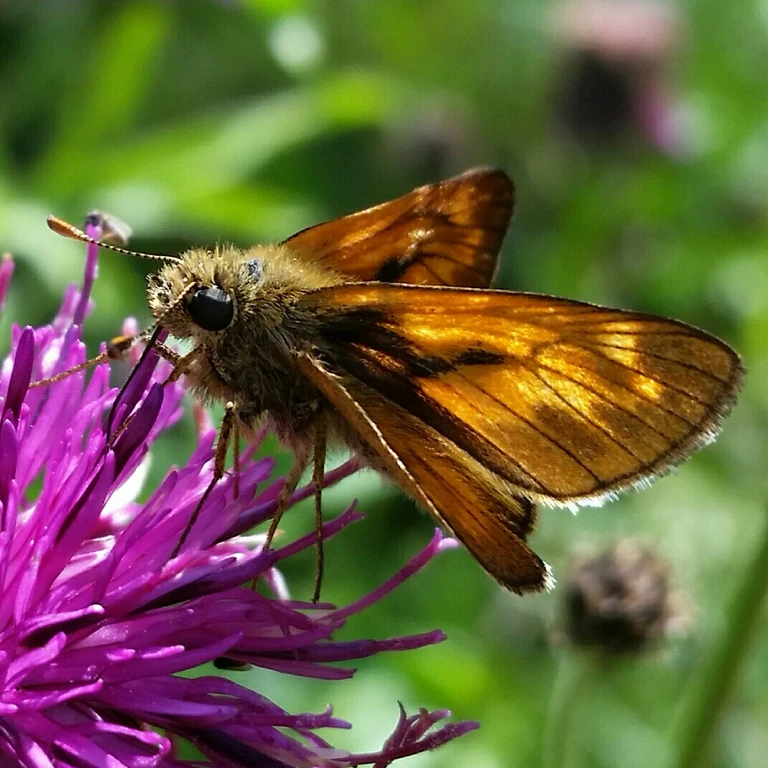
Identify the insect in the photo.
Ochlodes sylvanus (also Ochlodes venata)
